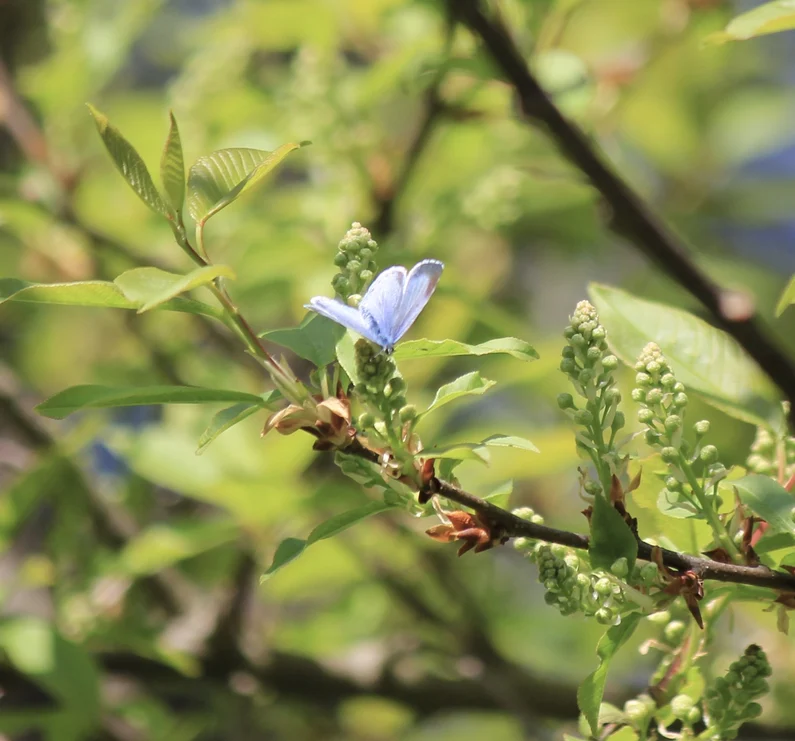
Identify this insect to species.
Celastrina argiolus
